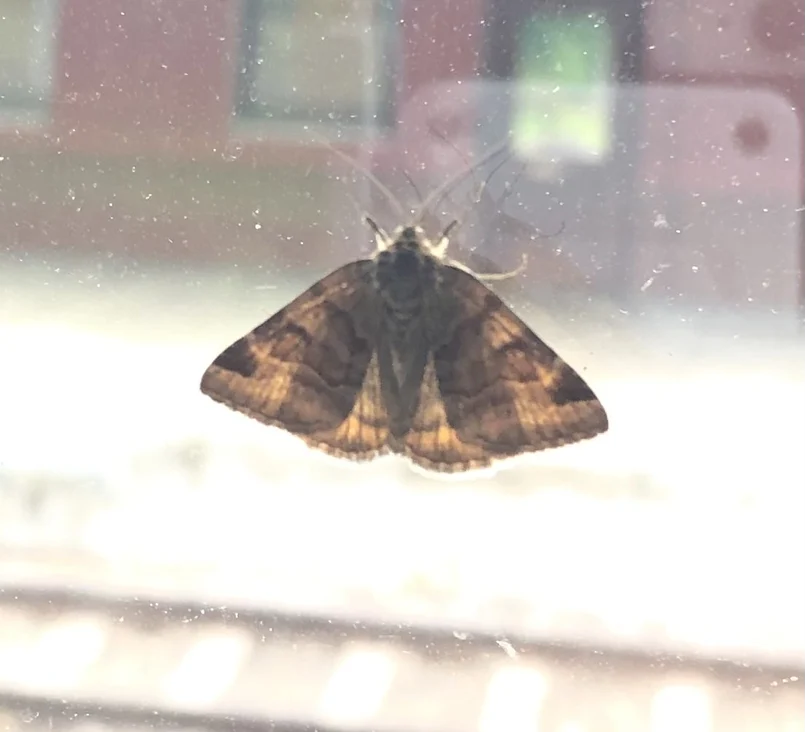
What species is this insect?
Euclidia glyphica
